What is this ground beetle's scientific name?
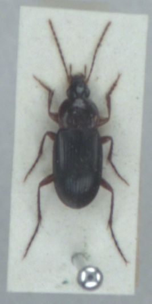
Calathus melanocephalus
